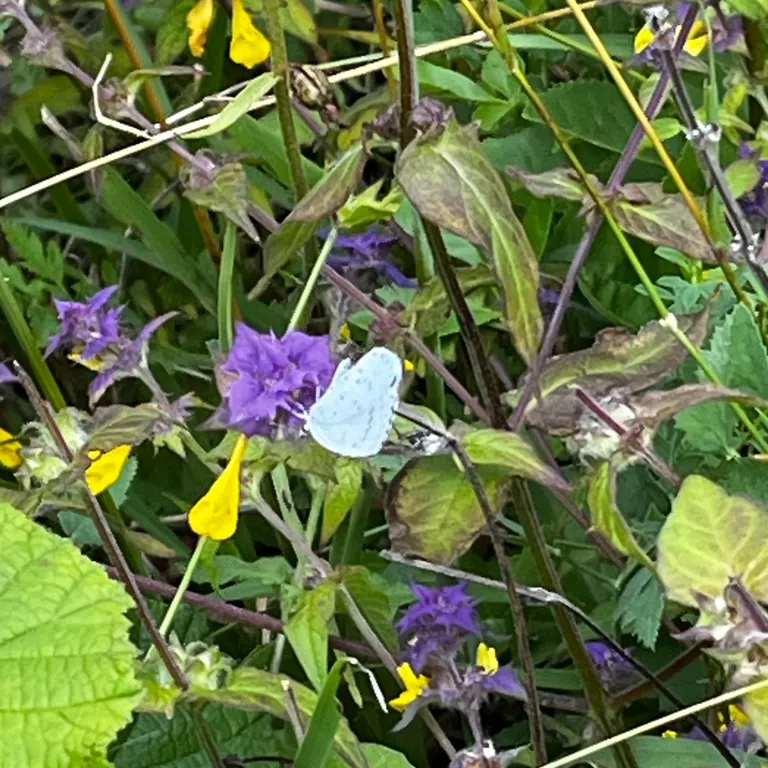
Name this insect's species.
Celastrina argiolus
